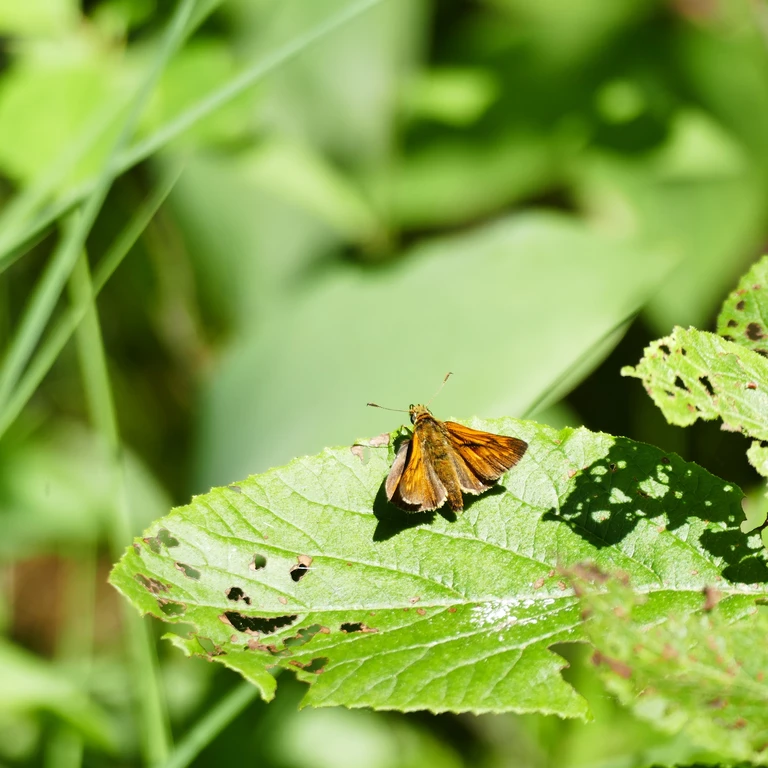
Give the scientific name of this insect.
Ochlodes sylvanus (also Ochlodes venata)
